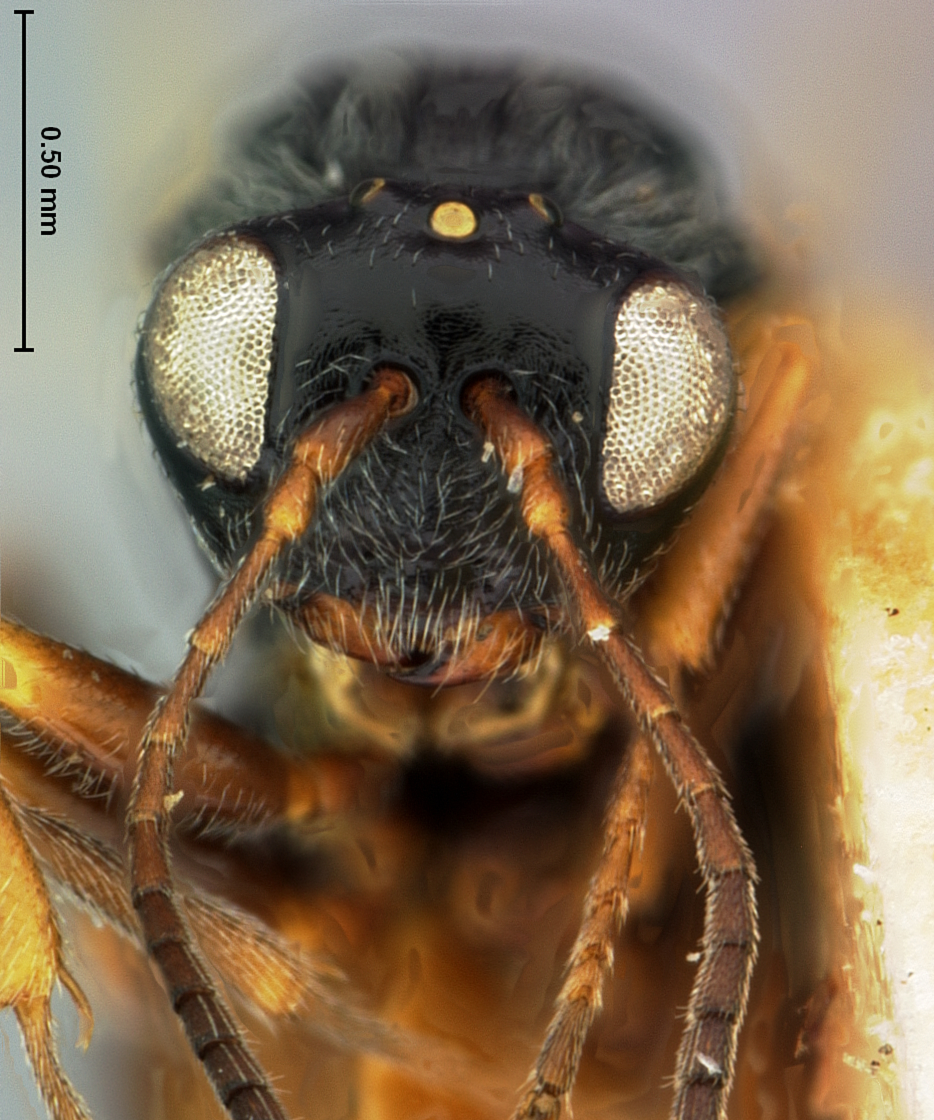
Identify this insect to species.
Andricus prescotti
